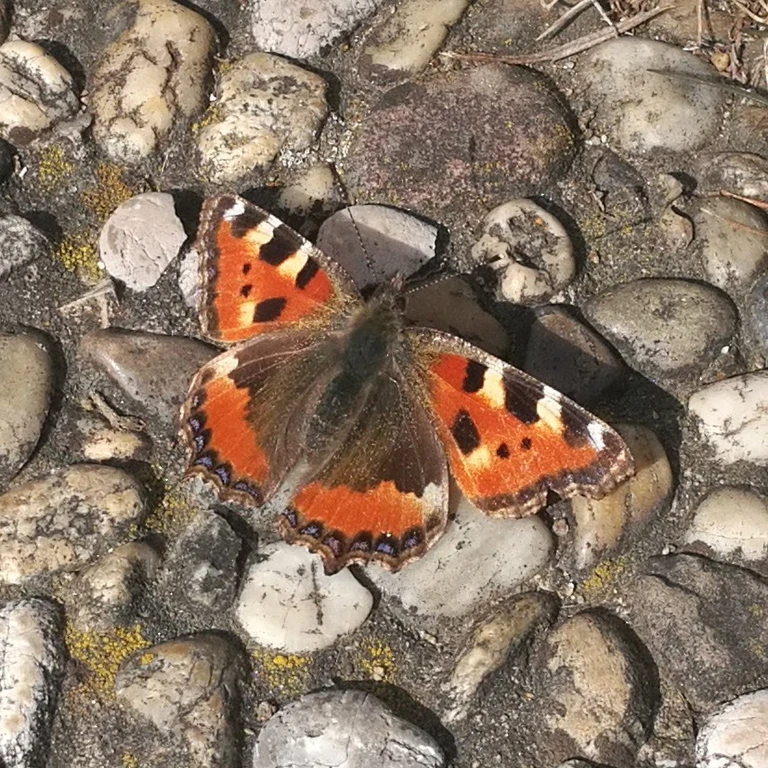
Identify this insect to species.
Aglais urticae
